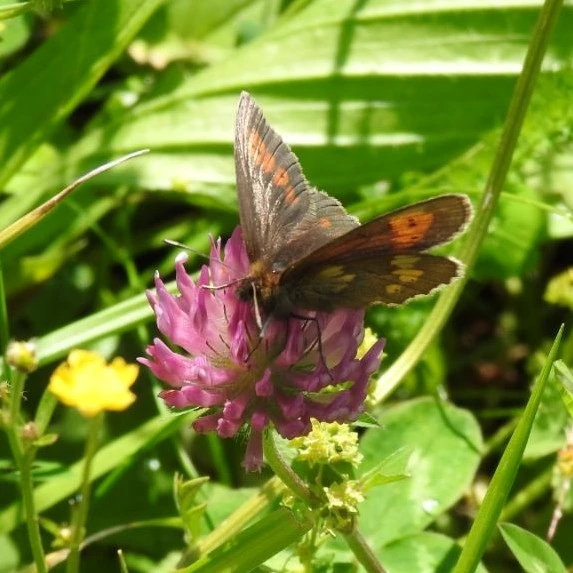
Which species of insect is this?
Erebia manto
